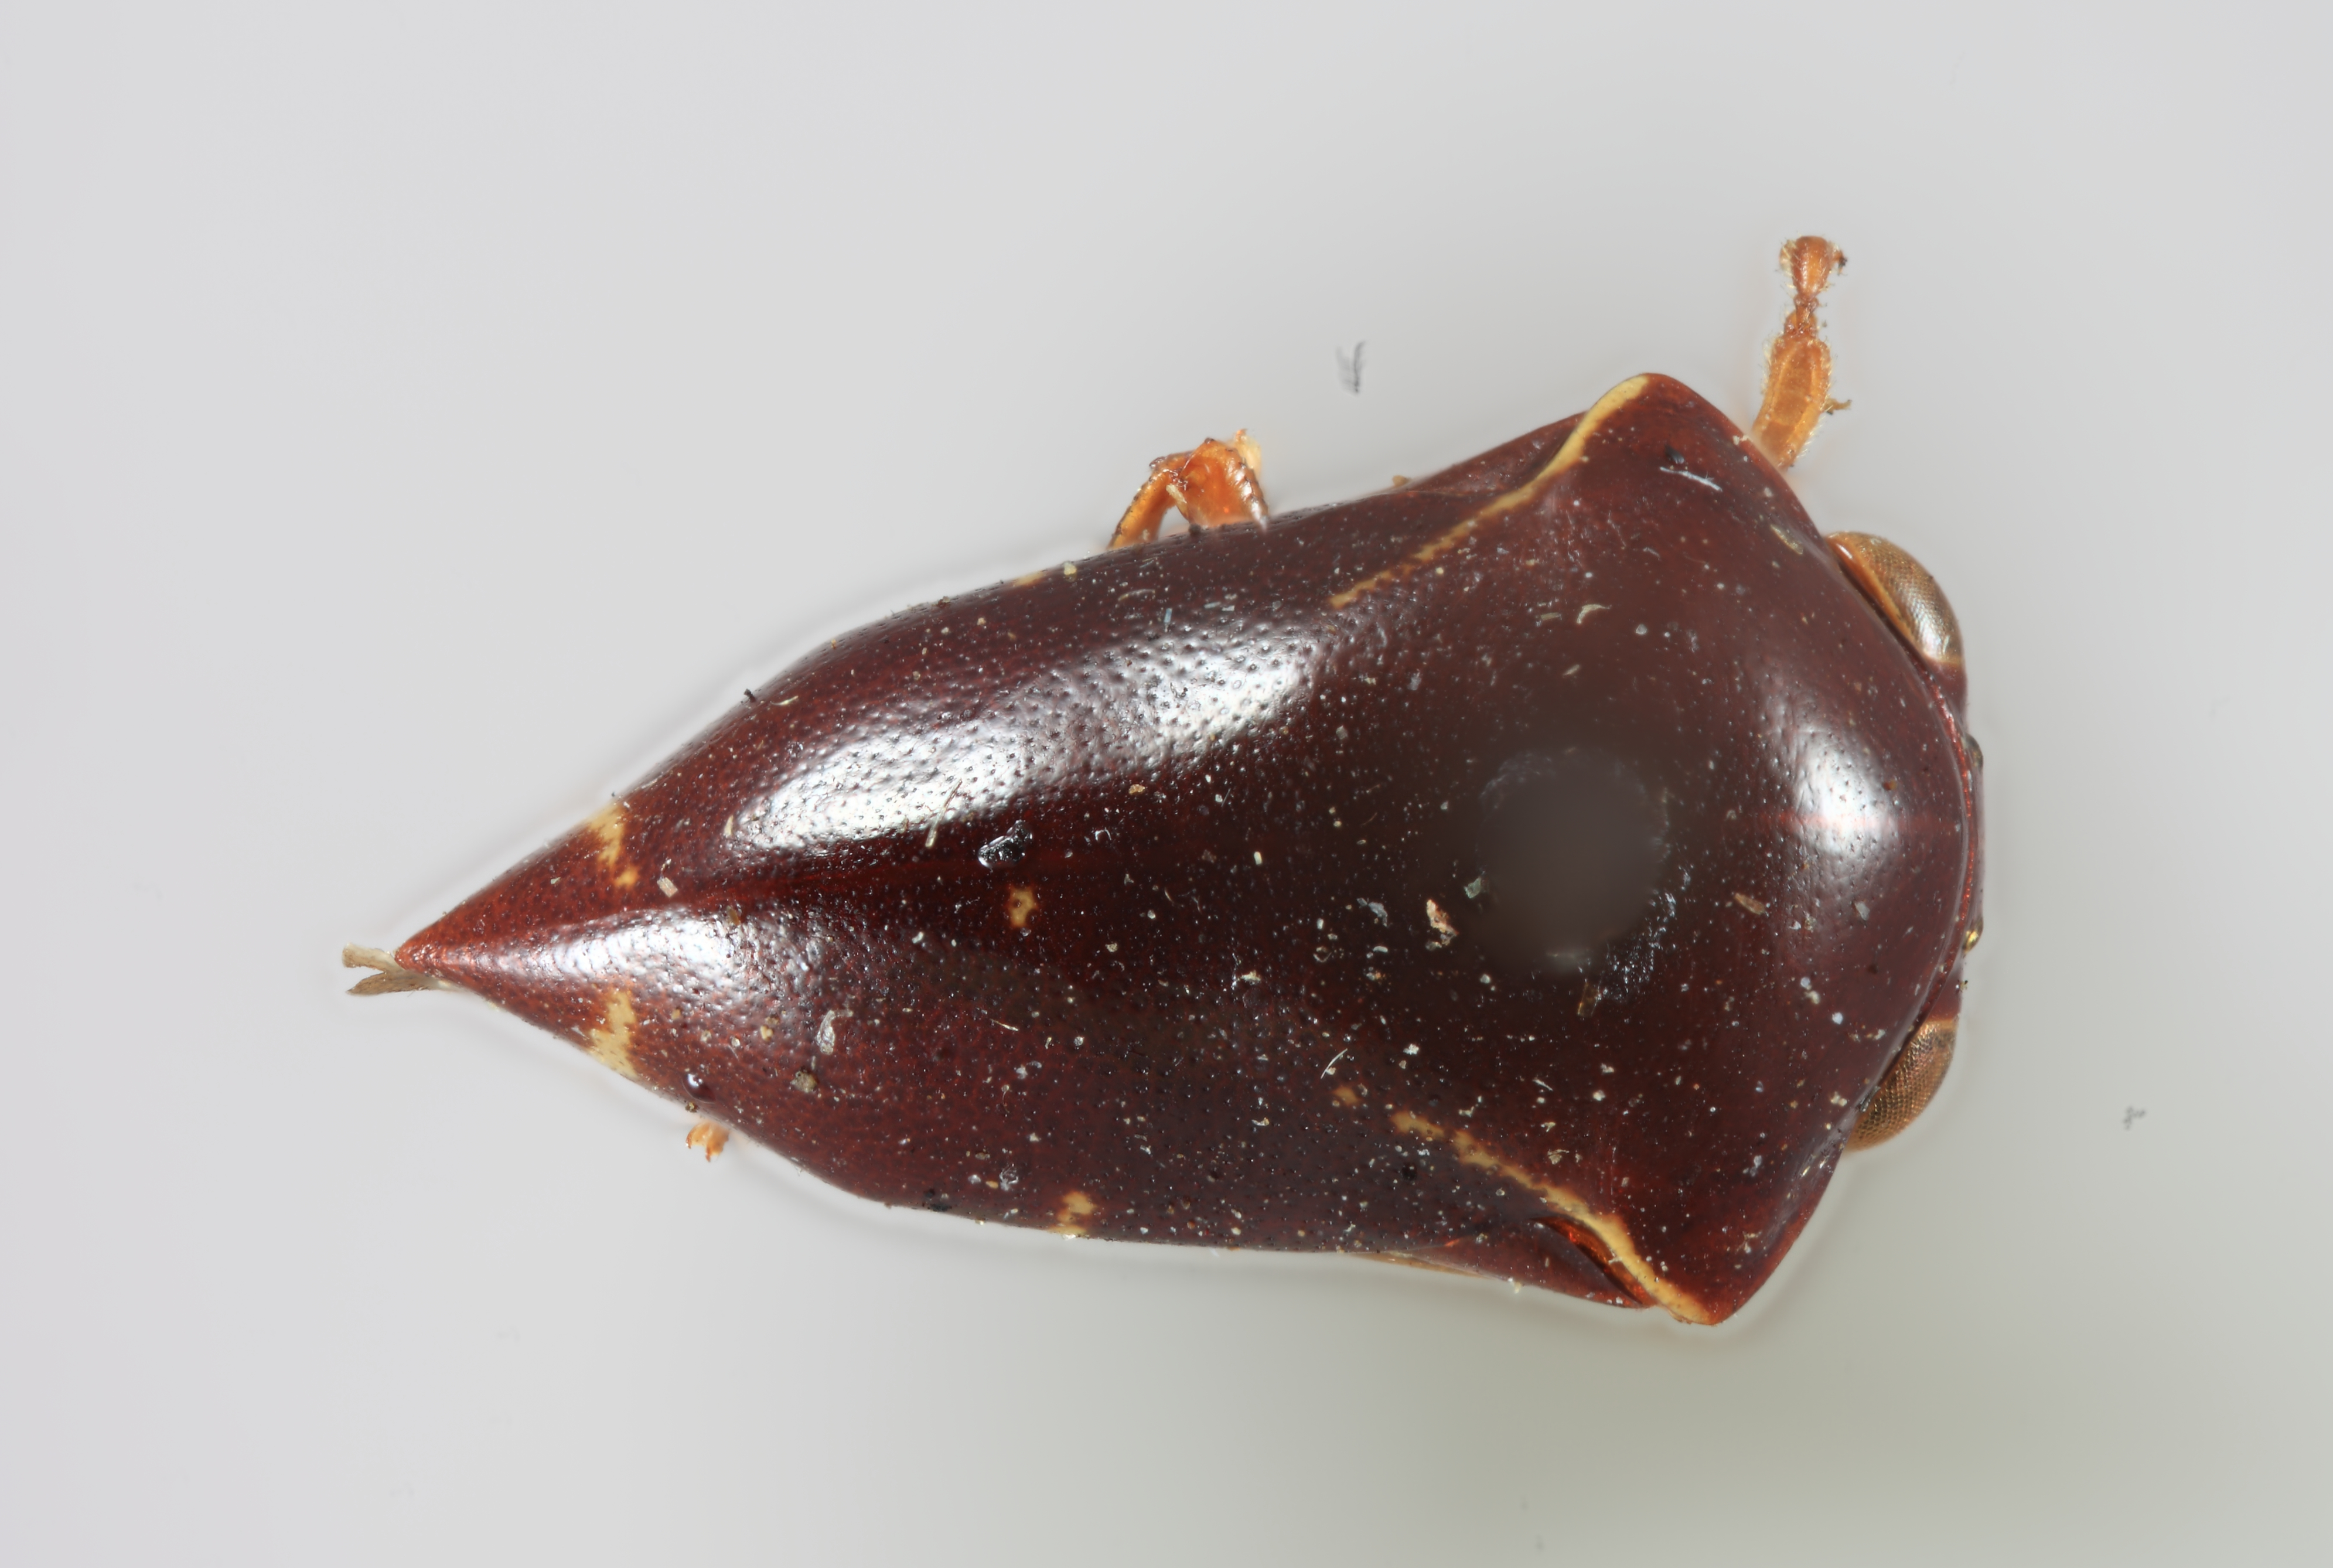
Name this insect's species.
Horiola fenestrata
